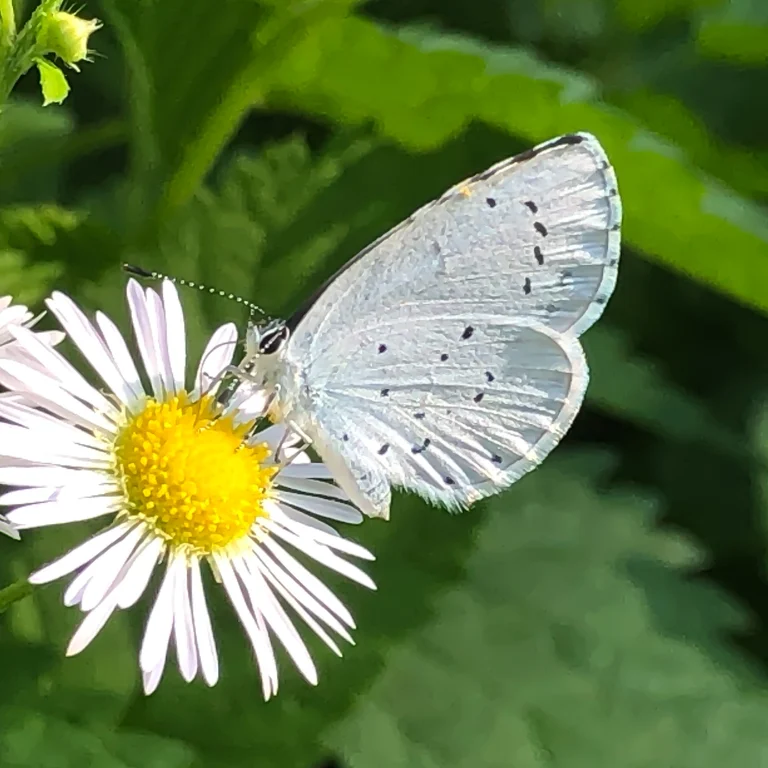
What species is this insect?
Celastrina argiolus
